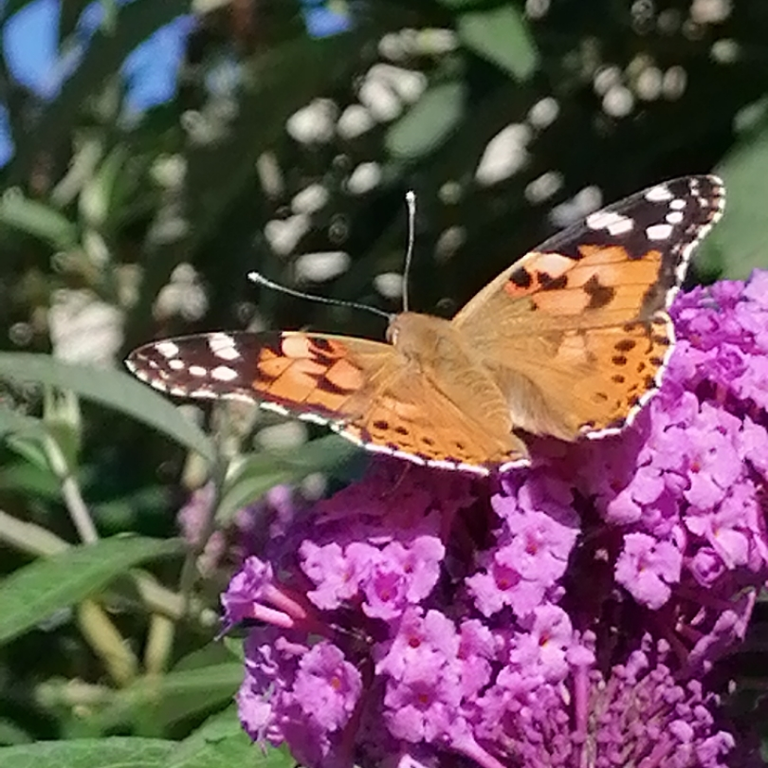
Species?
Vanessa cardui
